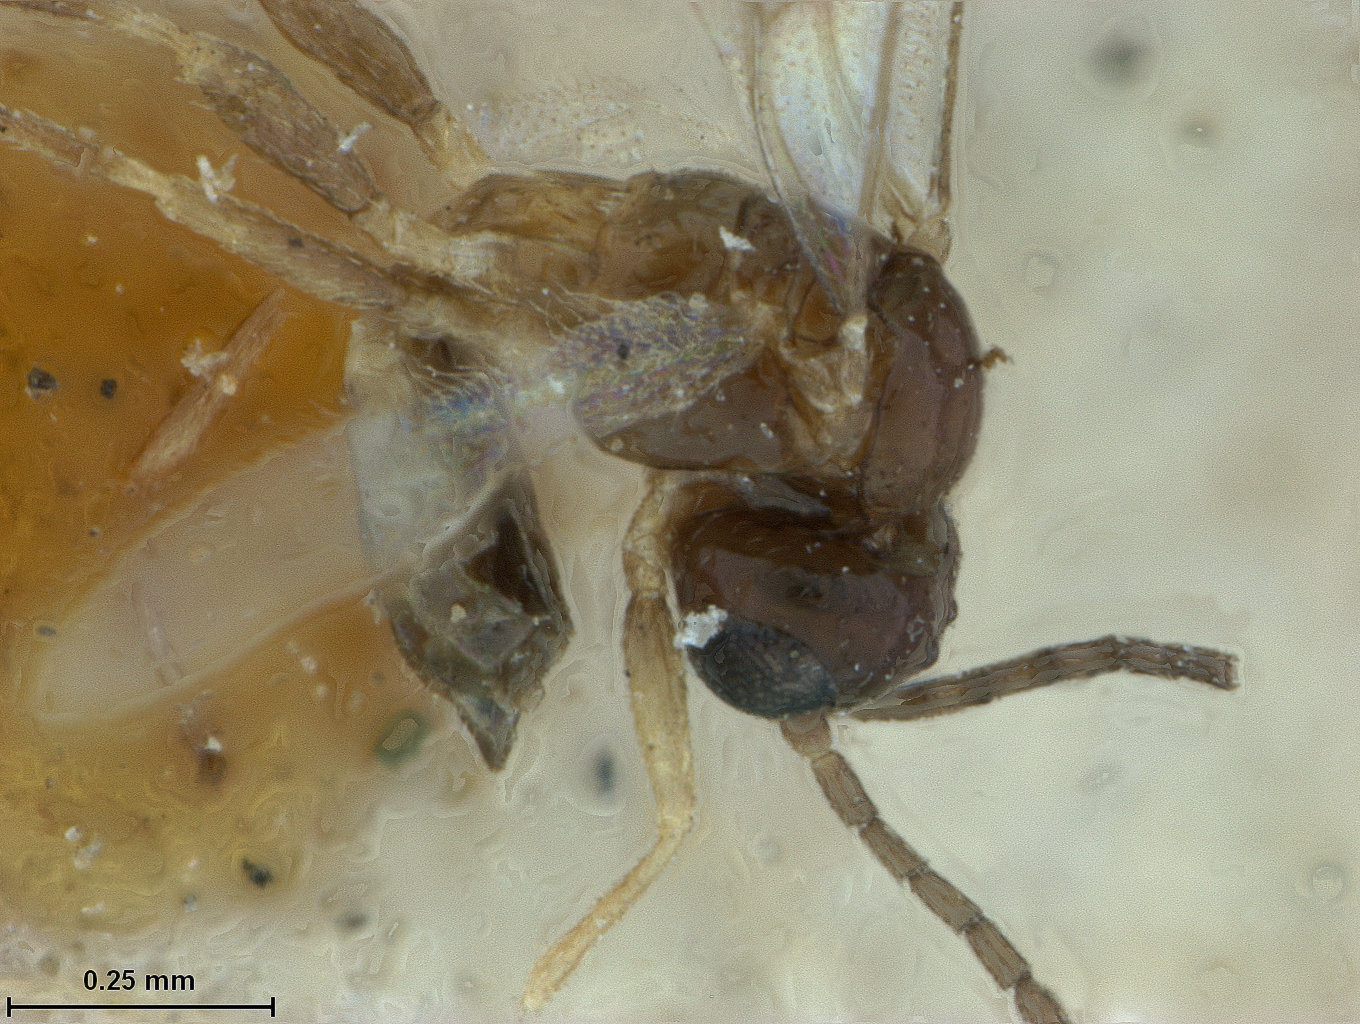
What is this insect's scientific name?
Lysiphlebus minutus
